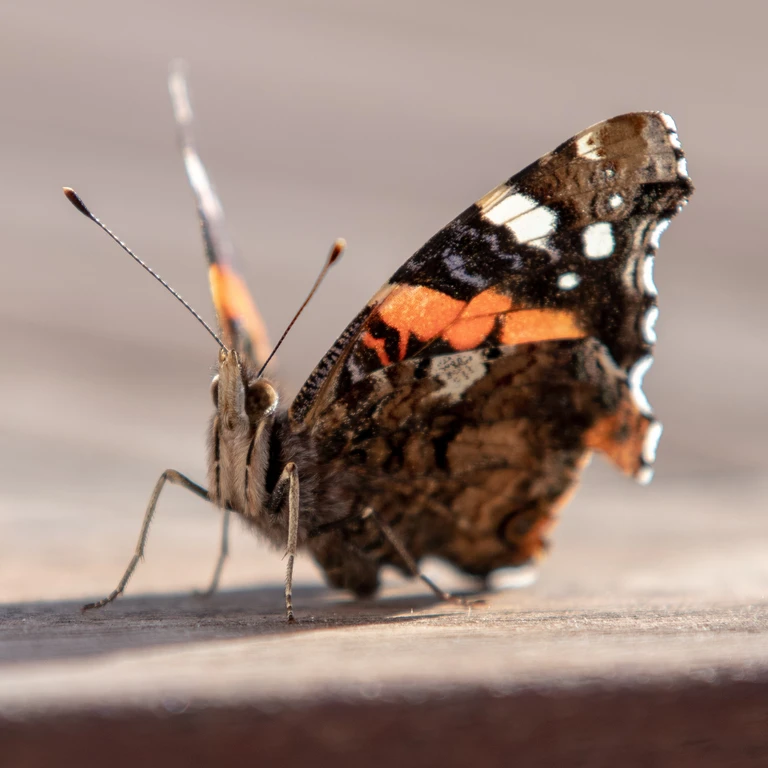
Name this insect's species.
Vanessa atalanta
